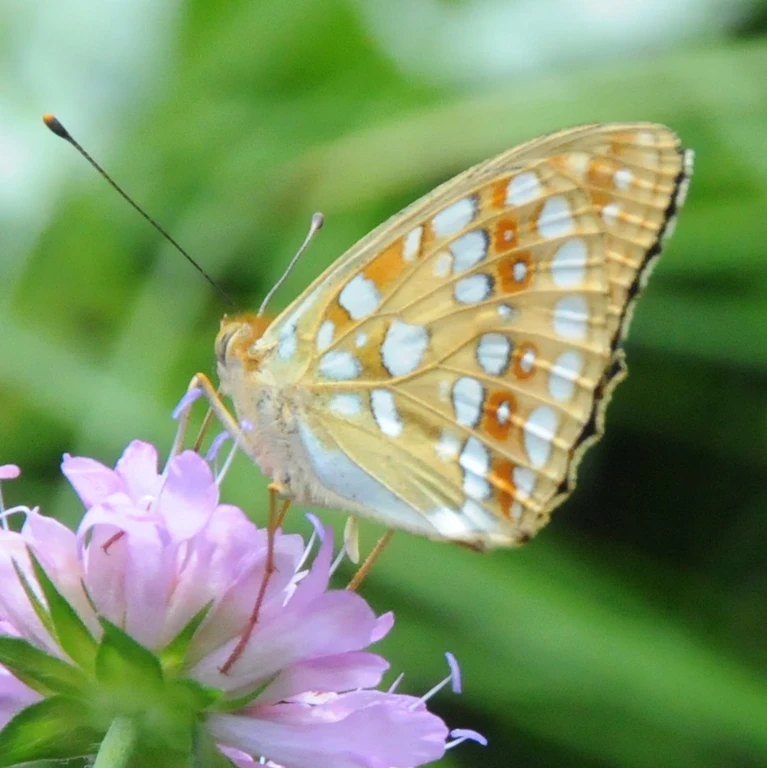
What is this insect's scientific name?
Fabriciana adippe
